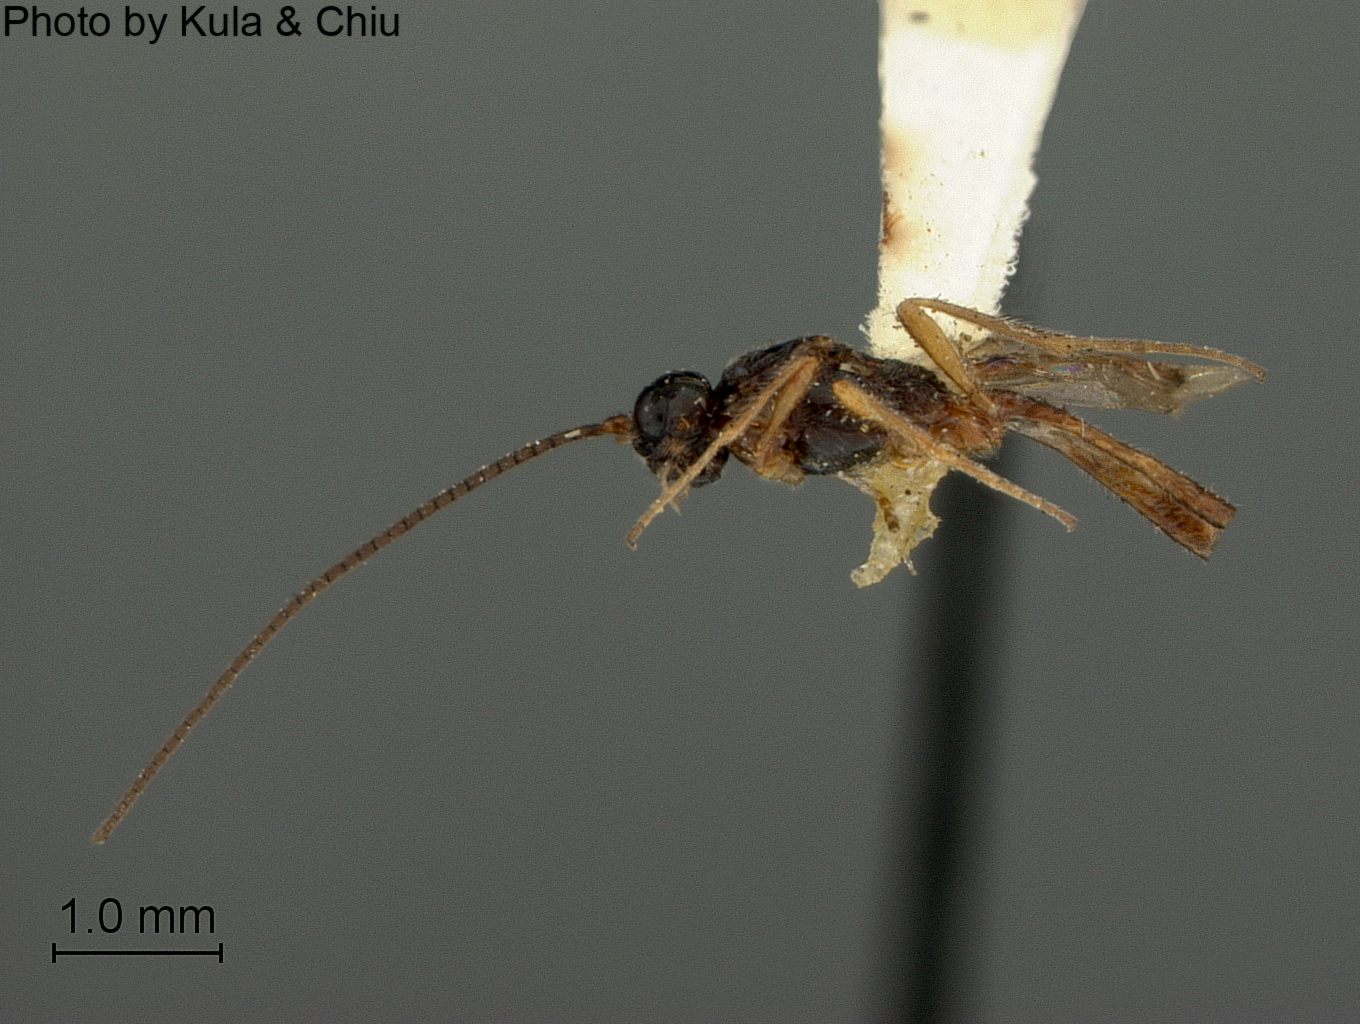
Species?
Coelinidea occom
